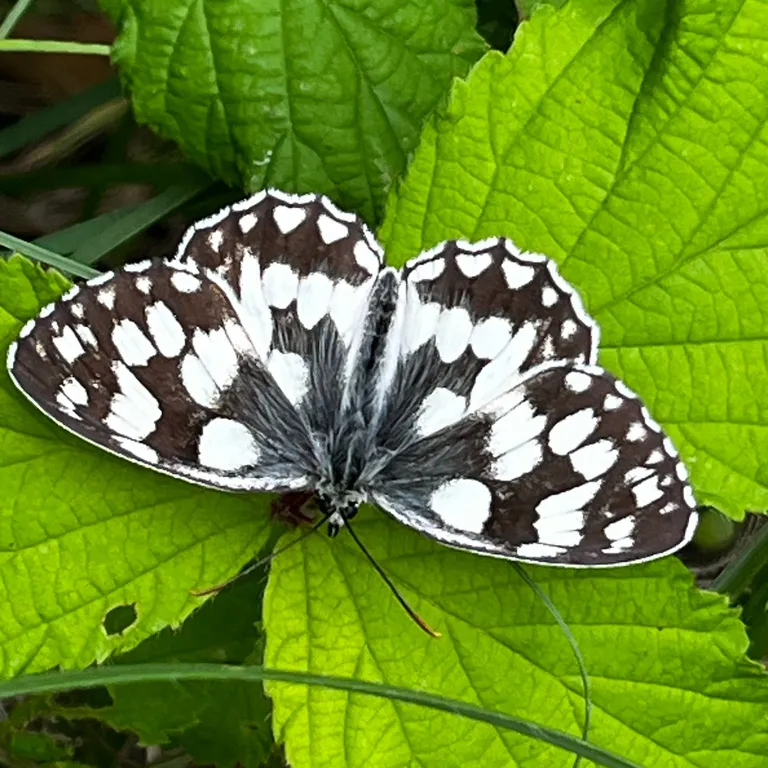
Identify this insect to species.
Melanargia galathea
